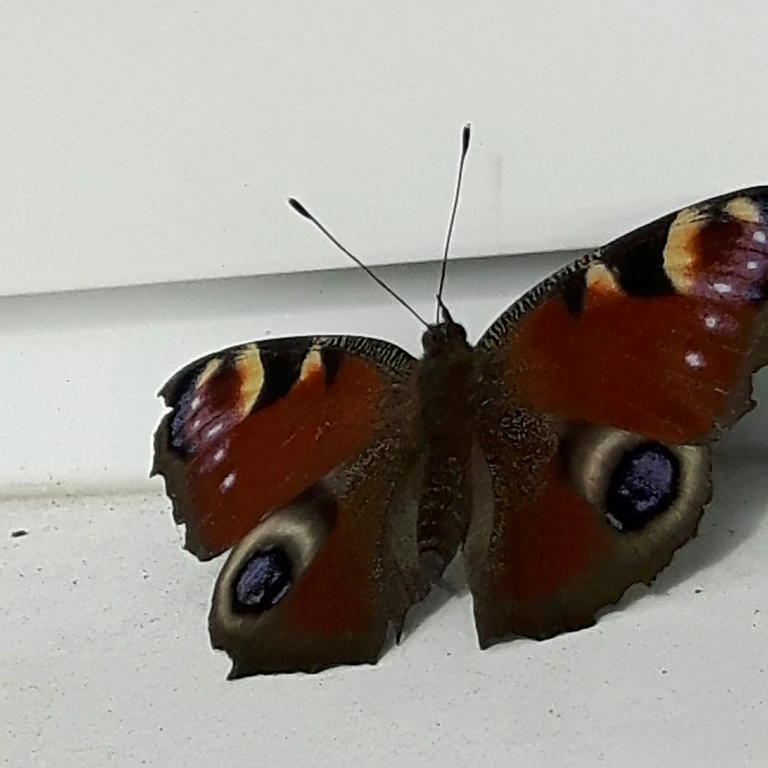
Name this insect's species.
Aglais io
